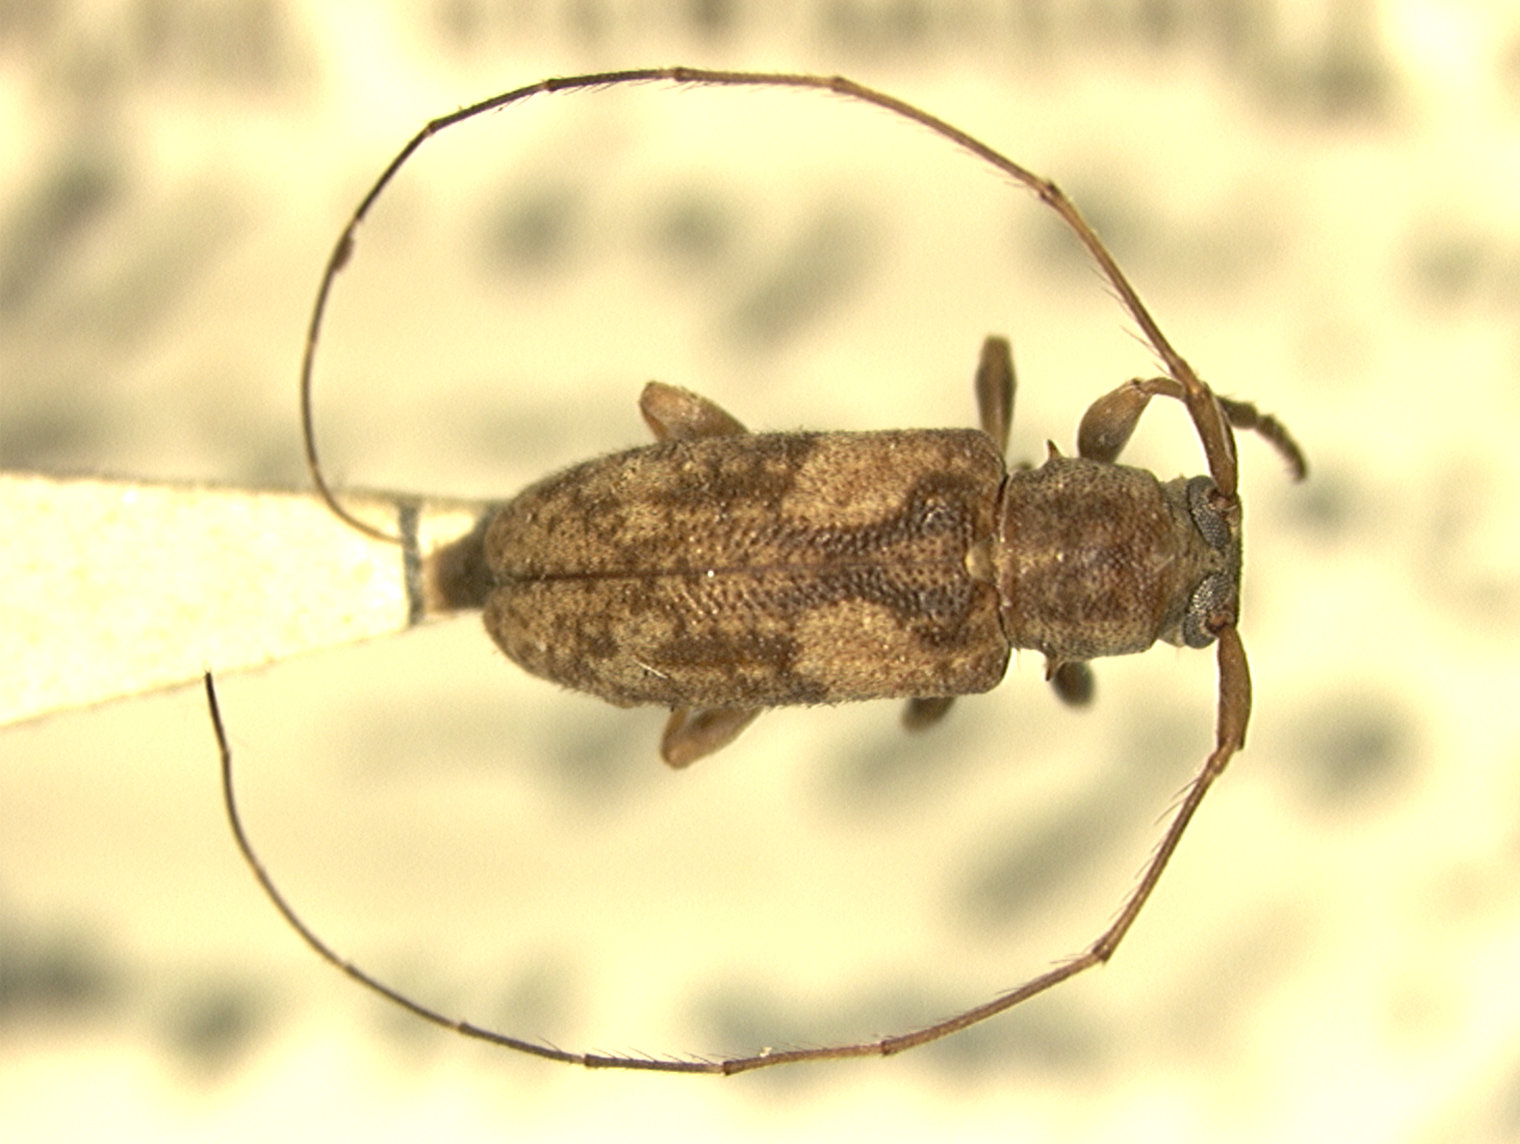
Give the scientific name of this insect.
Aegocidnus papuanus (also Miaena papuana, Pomeranaegocidnus papuanus)
